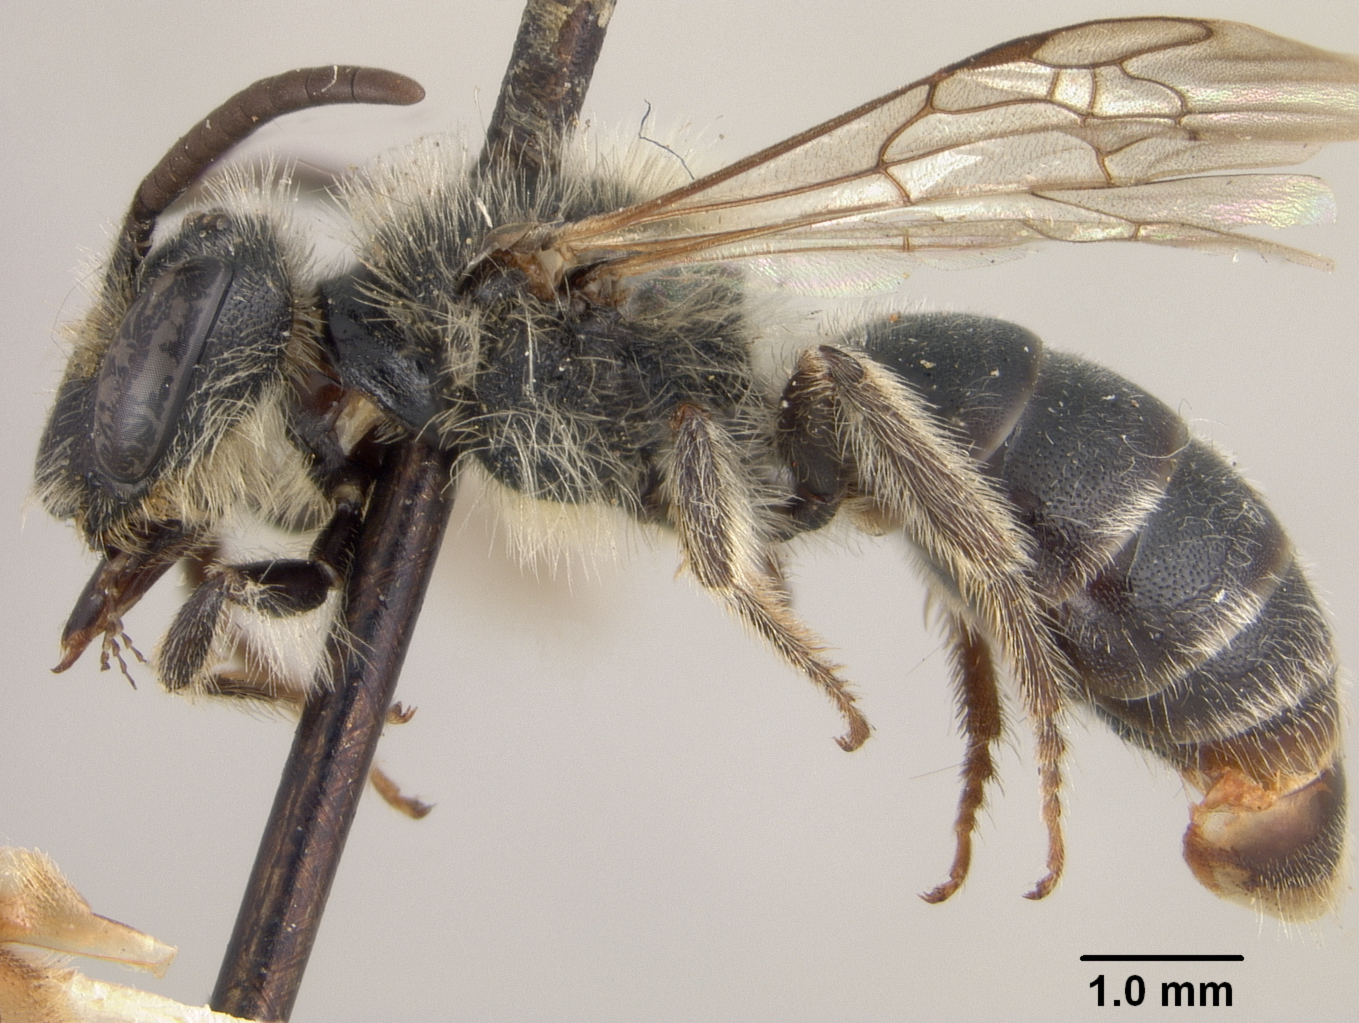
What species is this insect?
Andrena compacta
